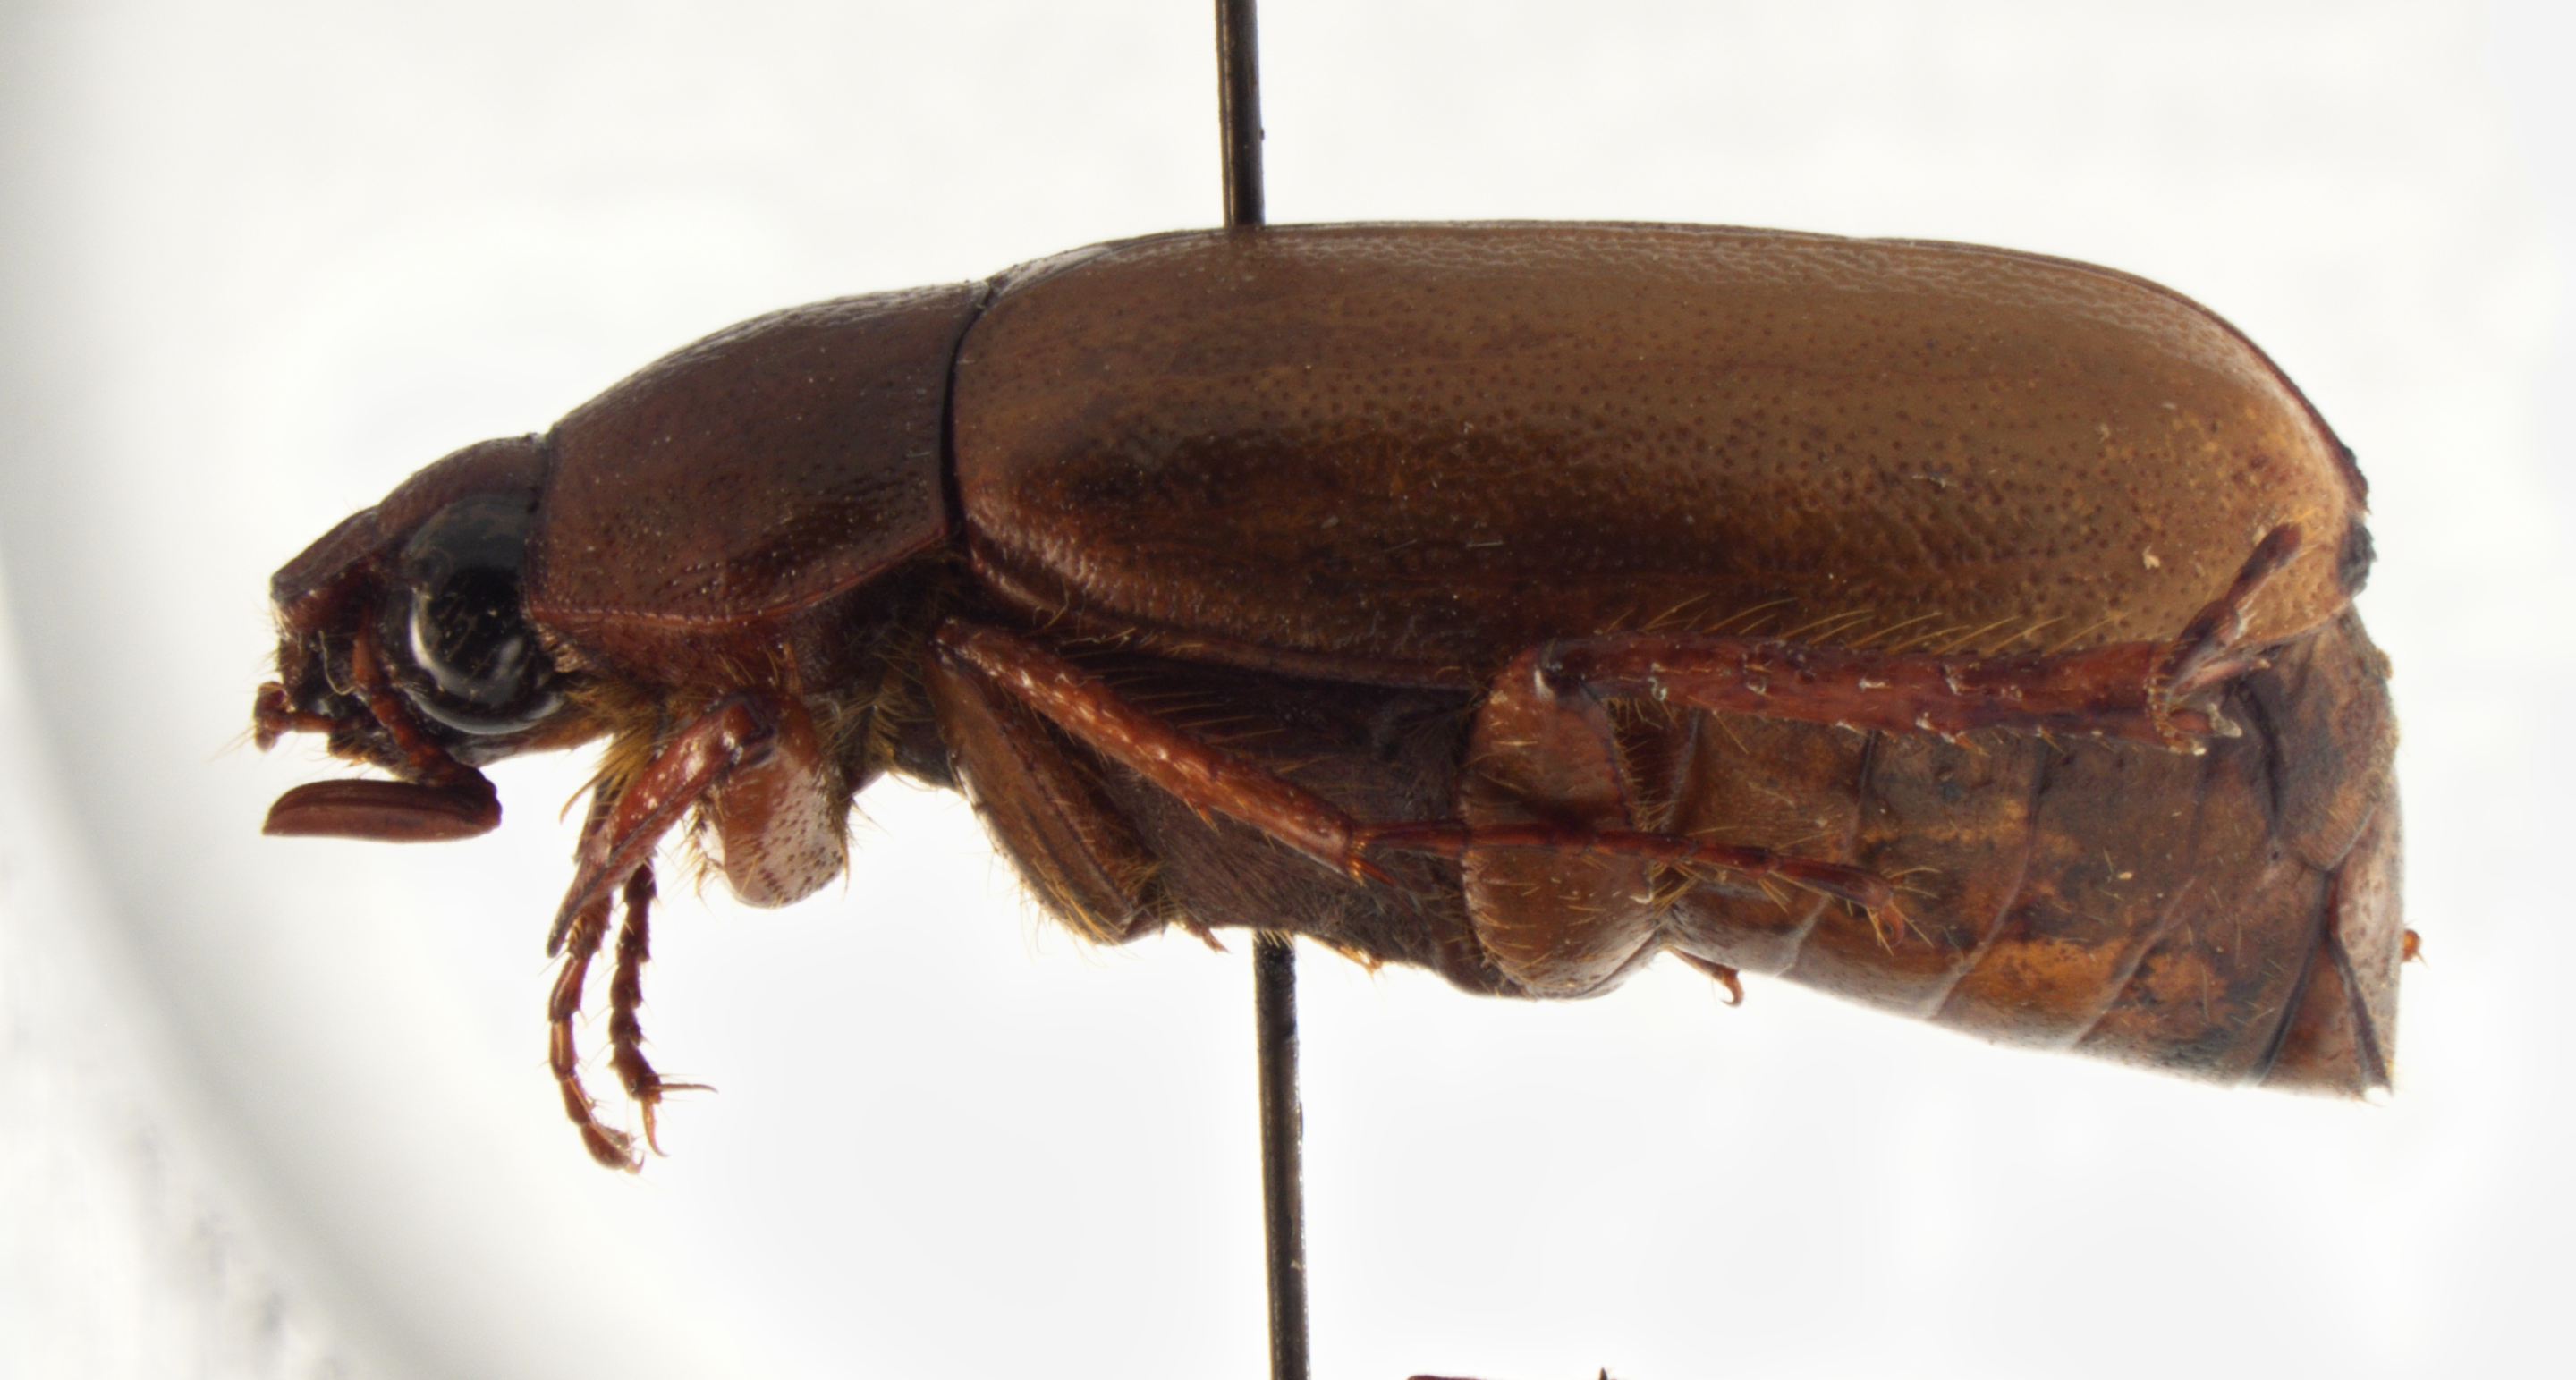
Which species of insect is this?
Lepidiota dybasi
